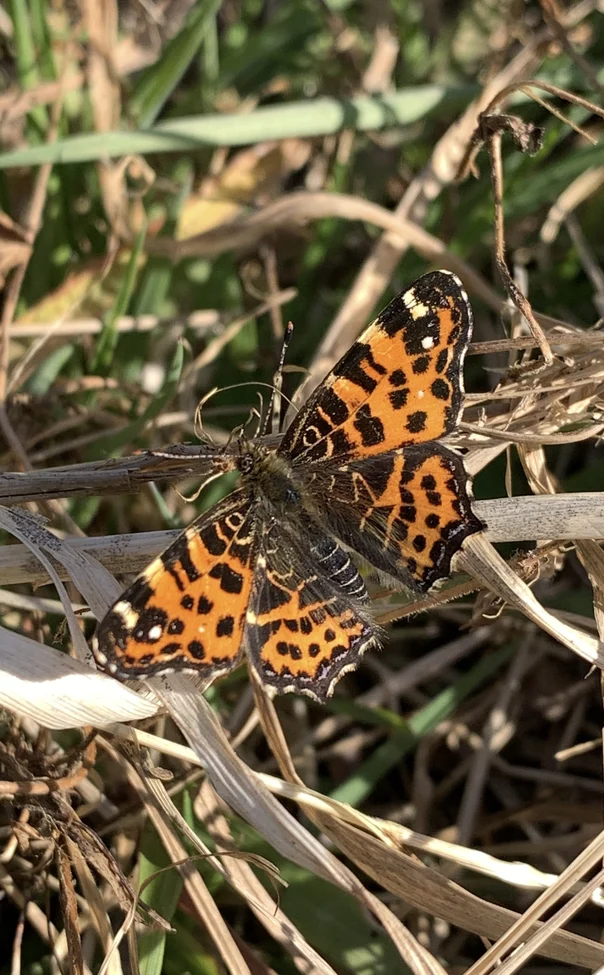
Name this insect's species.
Araschnia levana
